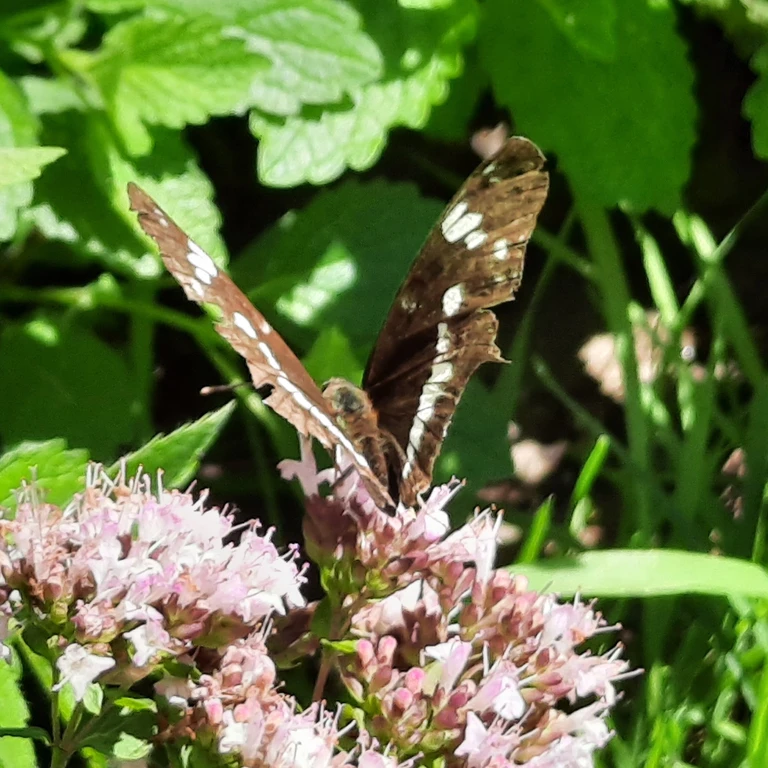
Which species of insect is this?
Limenitis camilla (also Ladoga camilla)
